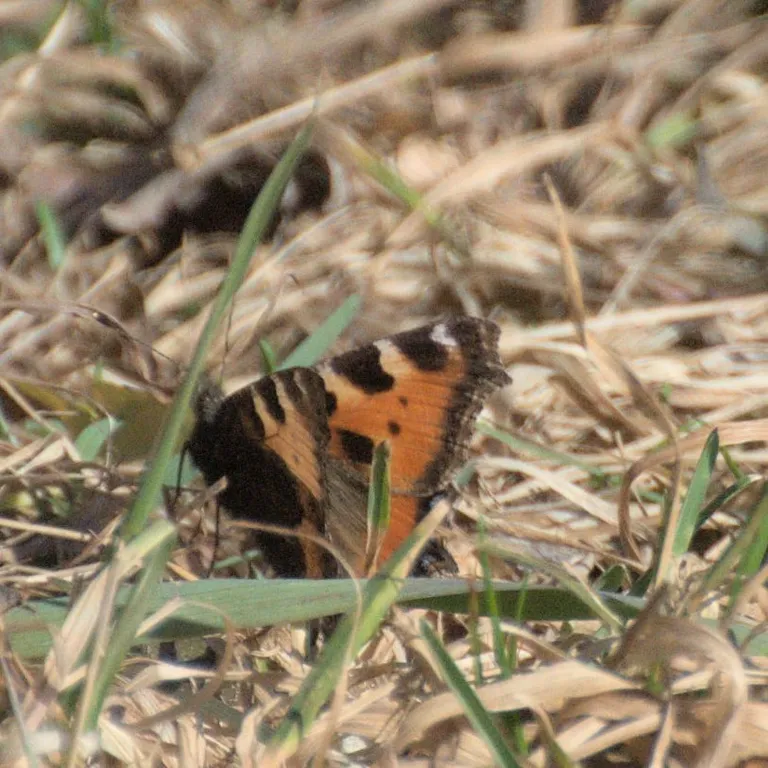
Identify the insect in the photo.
Aglais urticae
